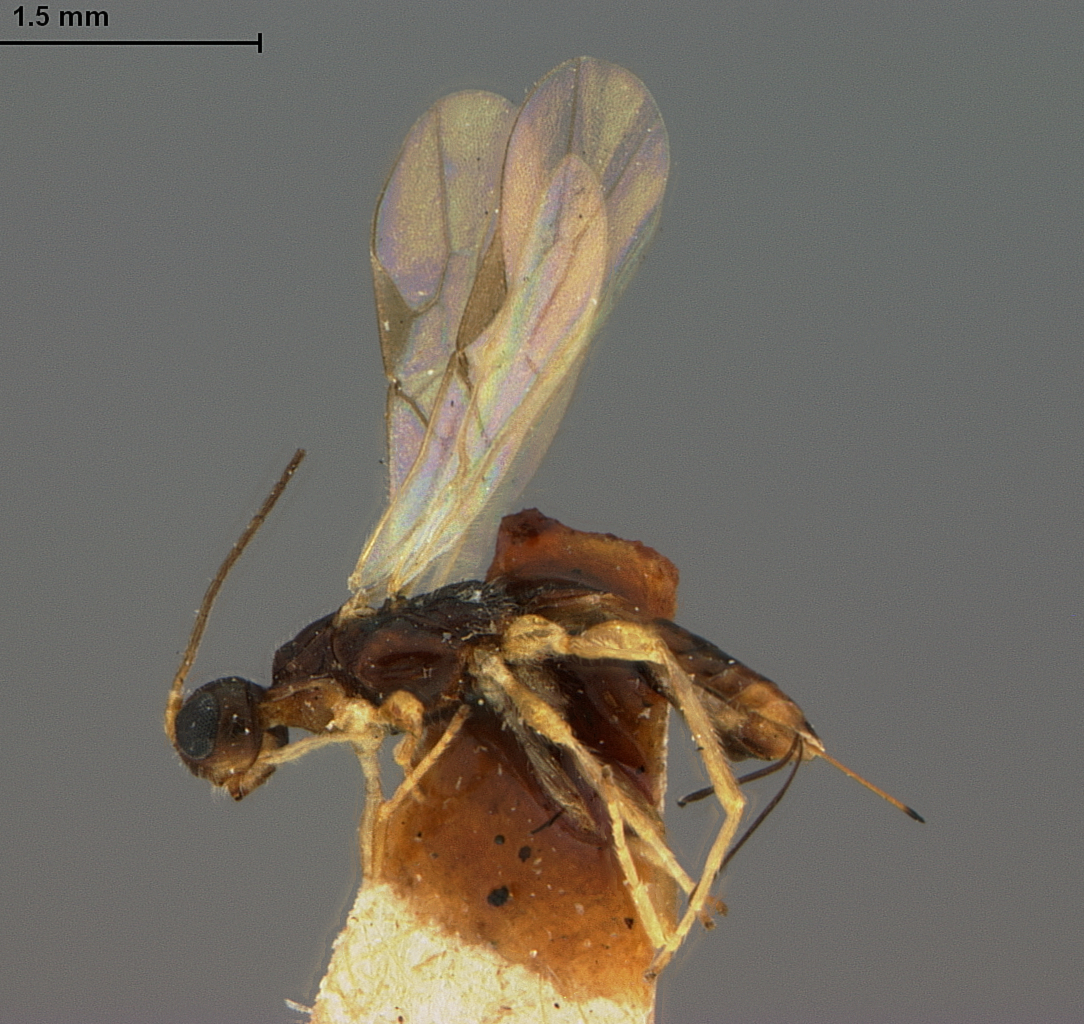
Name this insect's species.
Caenophanes anthaxiae
